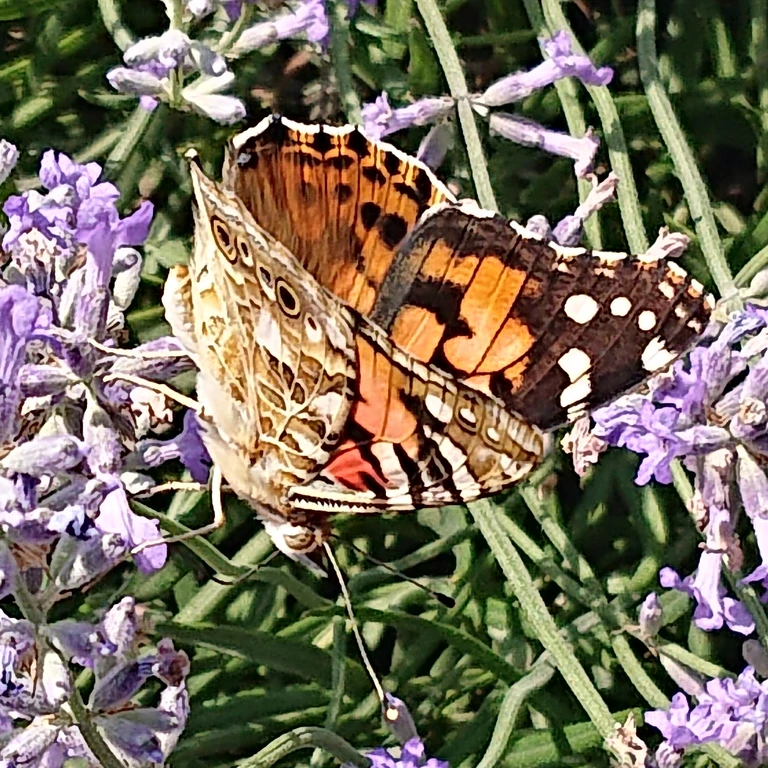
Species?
Vanessa cardui
